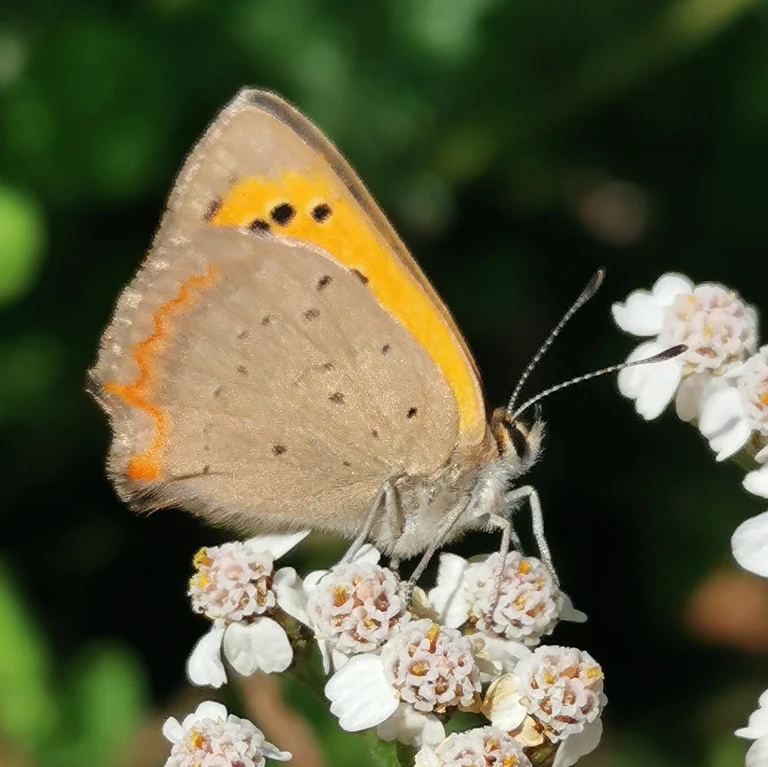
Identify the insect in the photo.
Lycaena phlaeas
